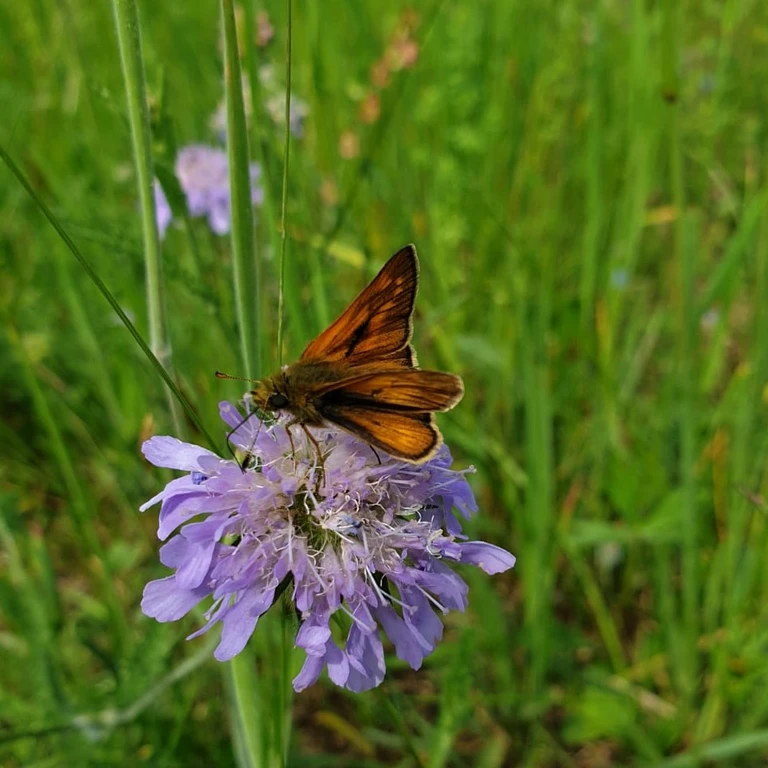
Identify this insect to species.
Ochlodes sylvanus (also Ochlodes venata)
